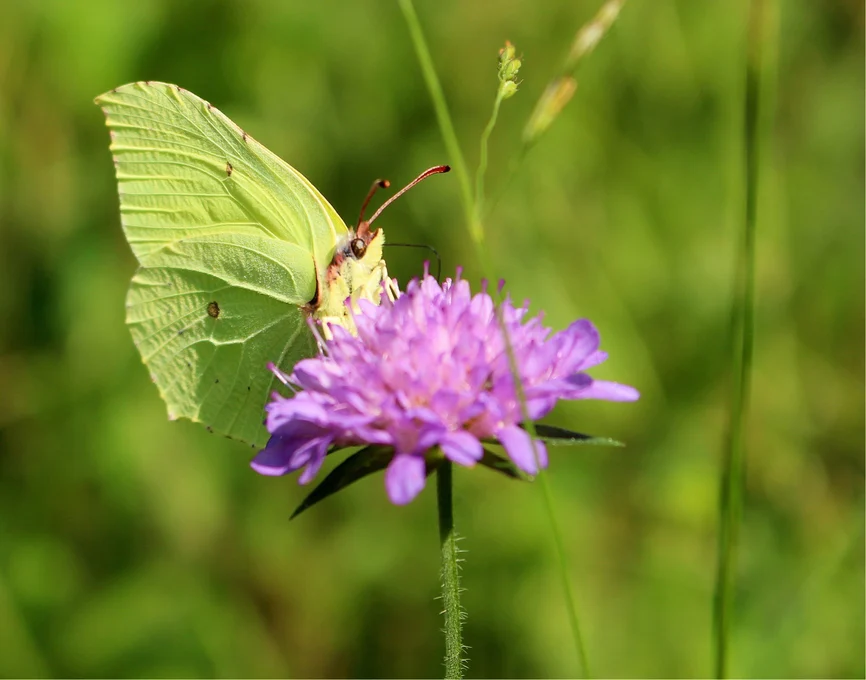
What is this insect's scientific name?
Gonepteryx rhamni
